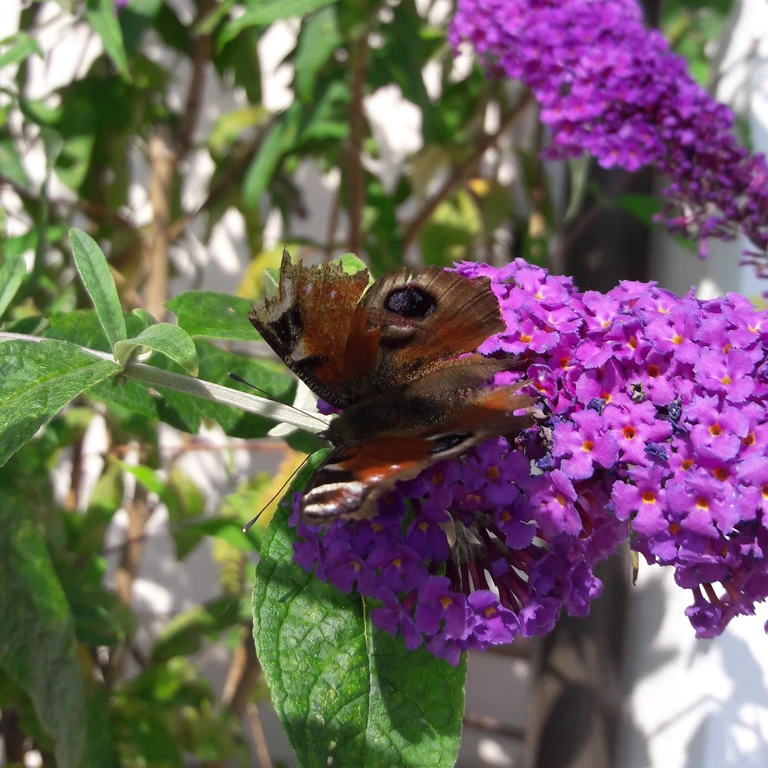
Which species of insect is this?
Aglais io
